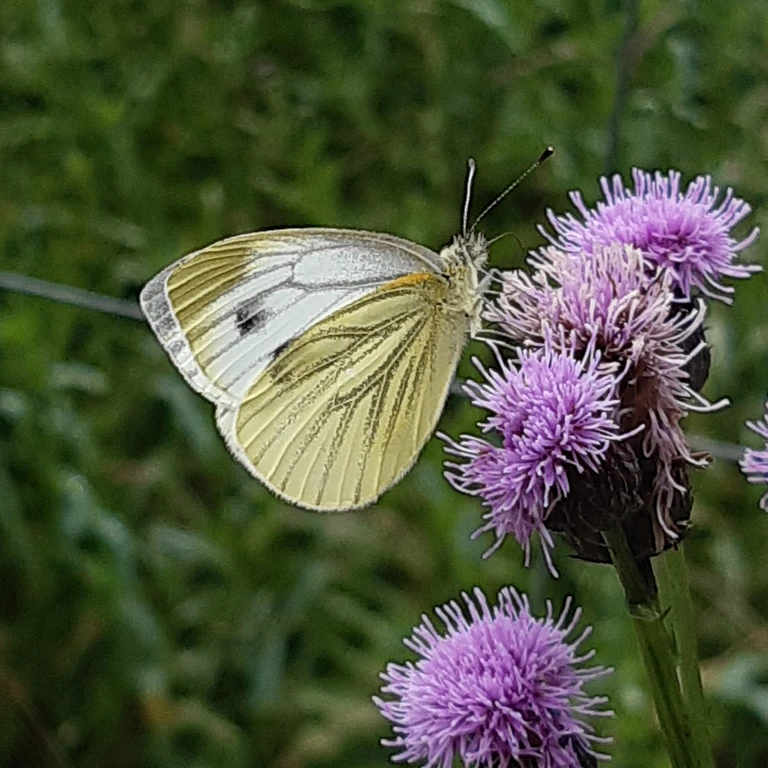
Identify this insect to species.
Pieris napi
